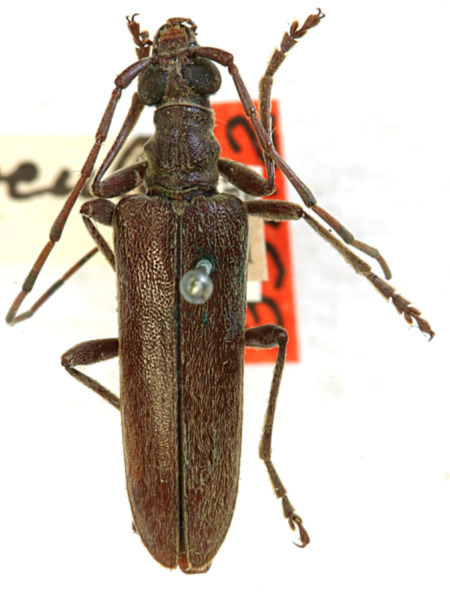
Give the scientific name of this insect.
Centrodera oculata
